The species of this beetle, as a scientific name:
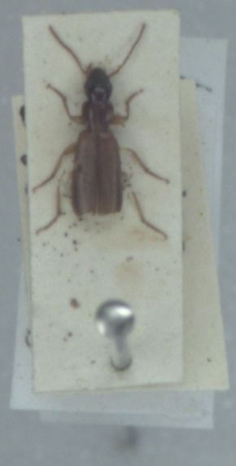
Paradromius linearis
